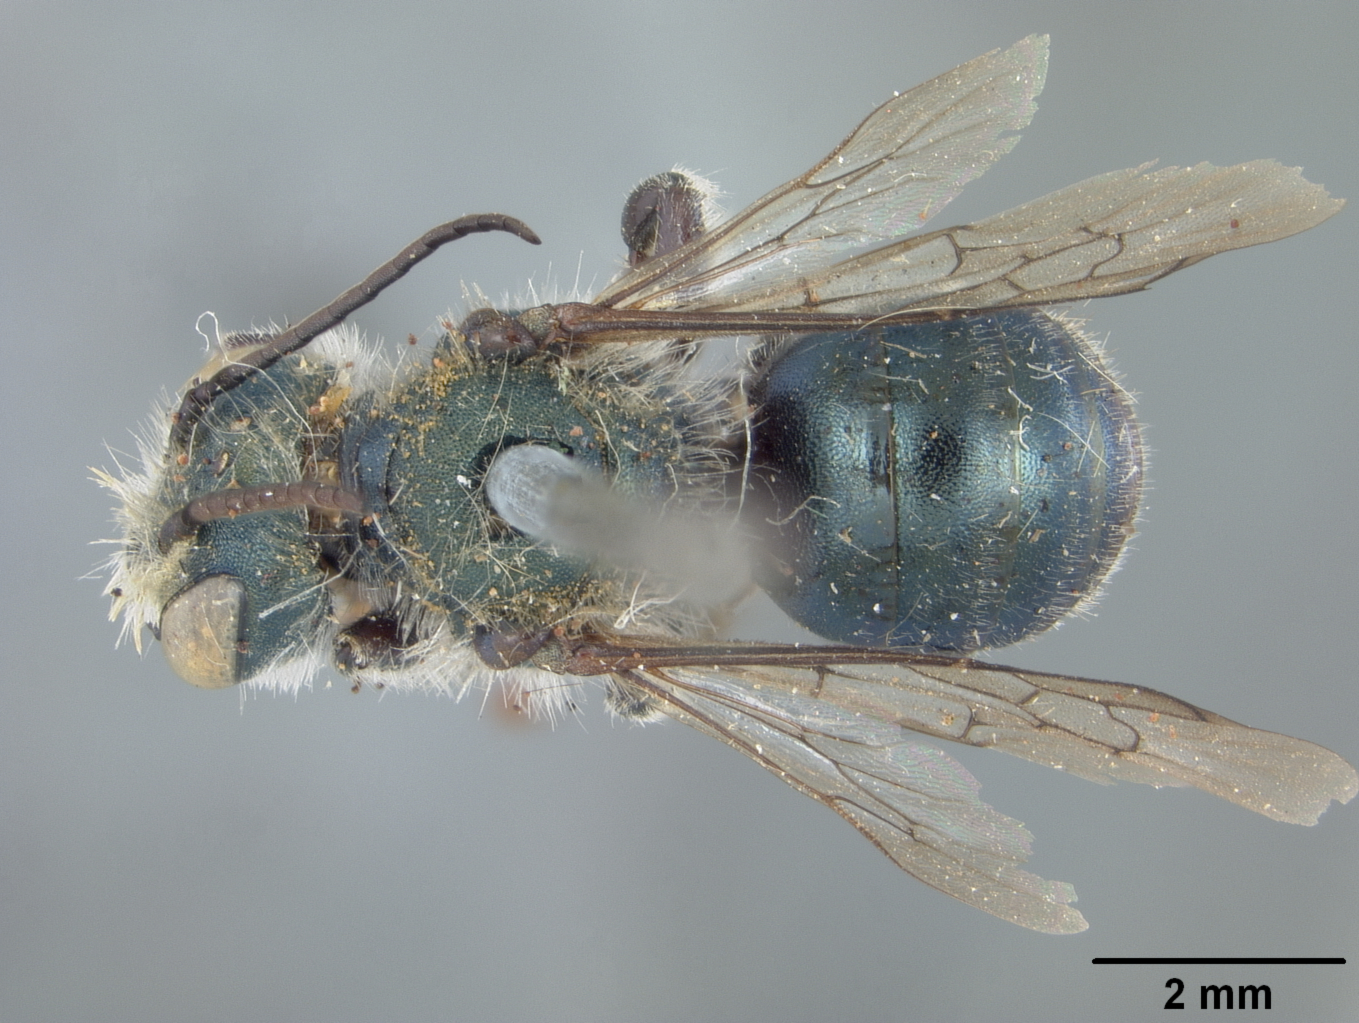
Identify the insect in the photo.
Osmia chlorops
